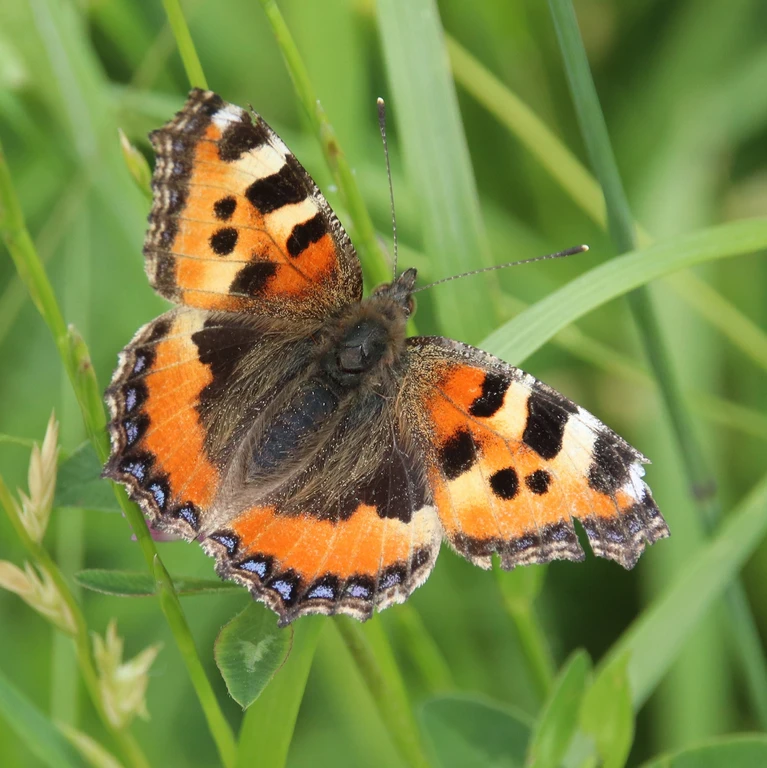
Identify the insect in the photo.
Aglais urticae
